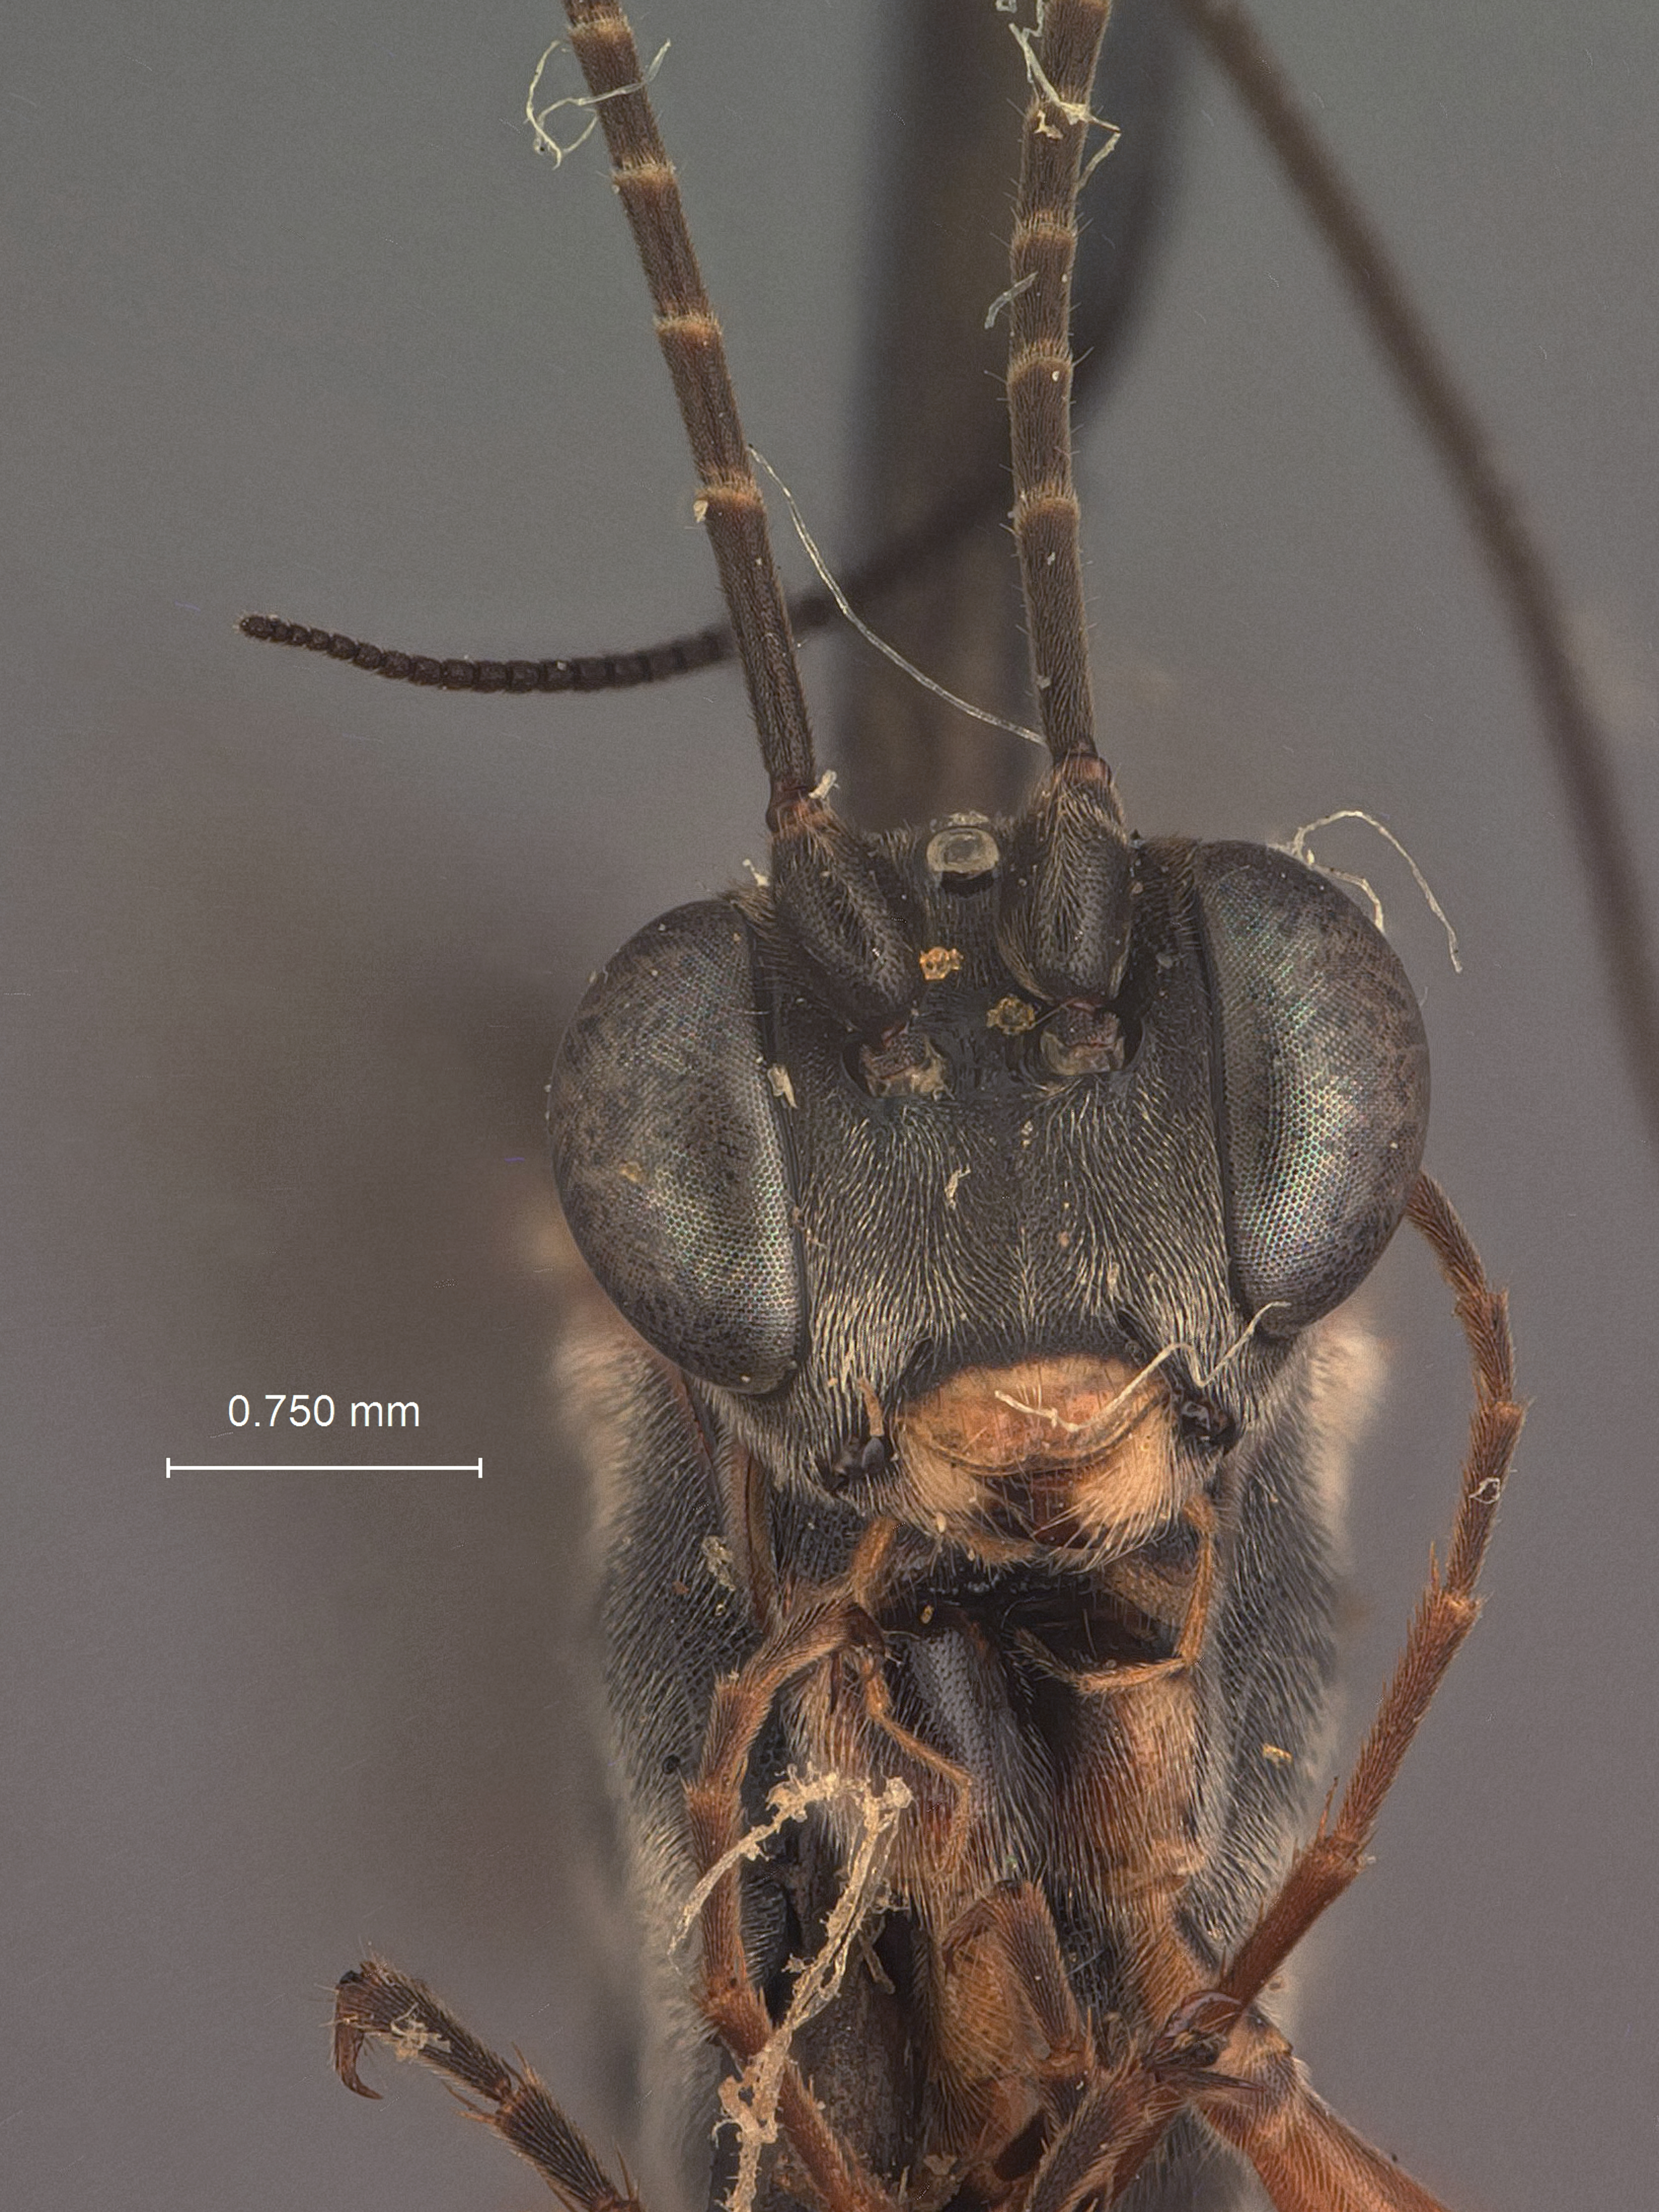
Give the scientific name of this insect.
Exetastes pilosus
